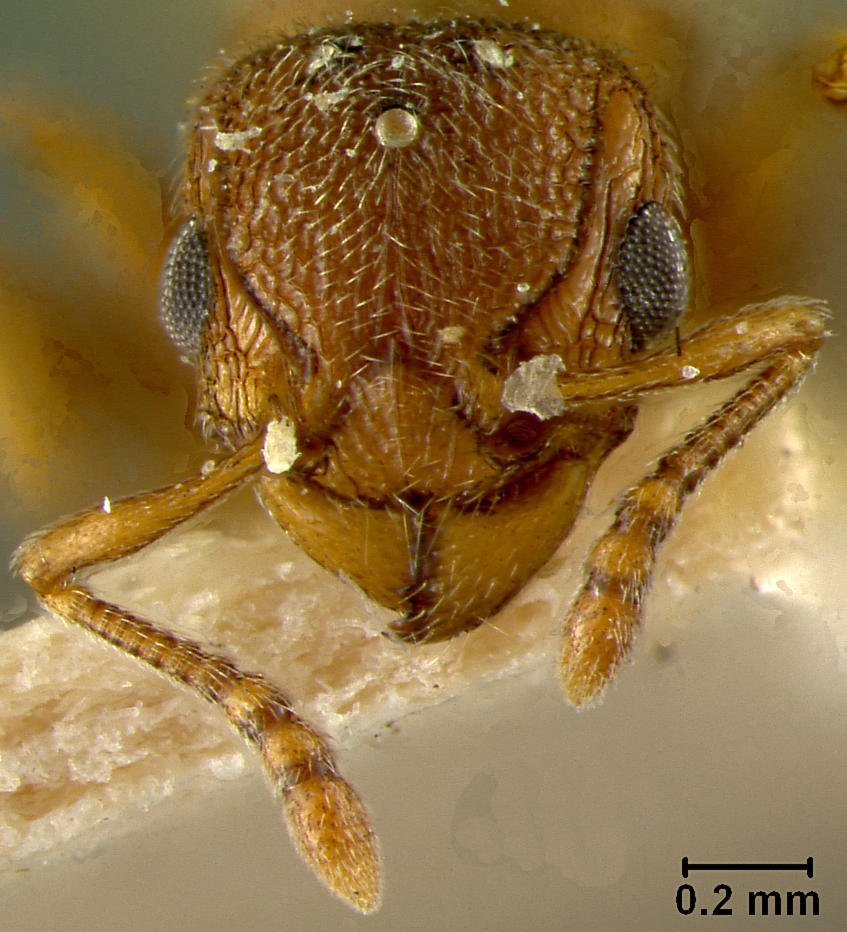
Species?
Triglyphothrix desertorum
